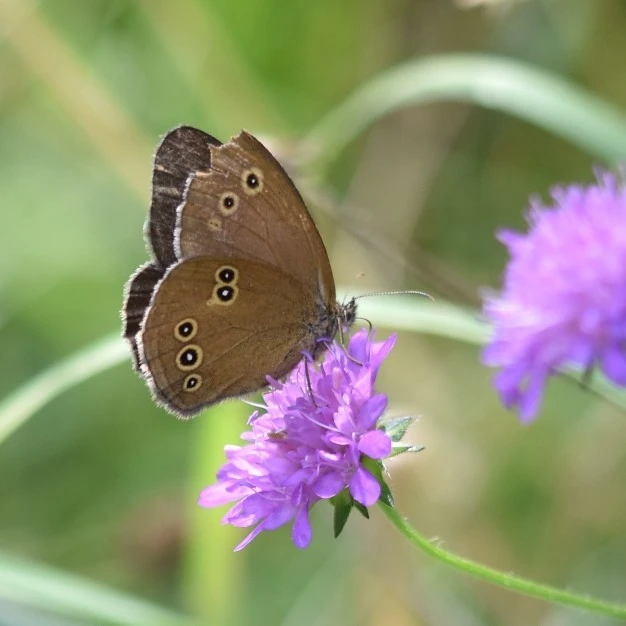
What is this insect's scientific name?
Aphantopus hyperantus
